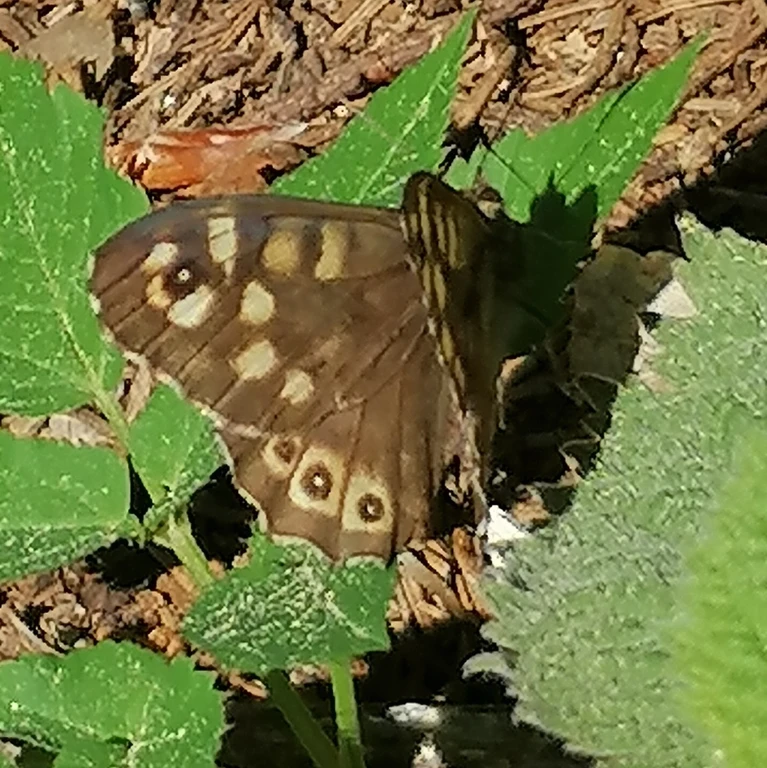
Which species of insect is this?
Pararge aegeria
